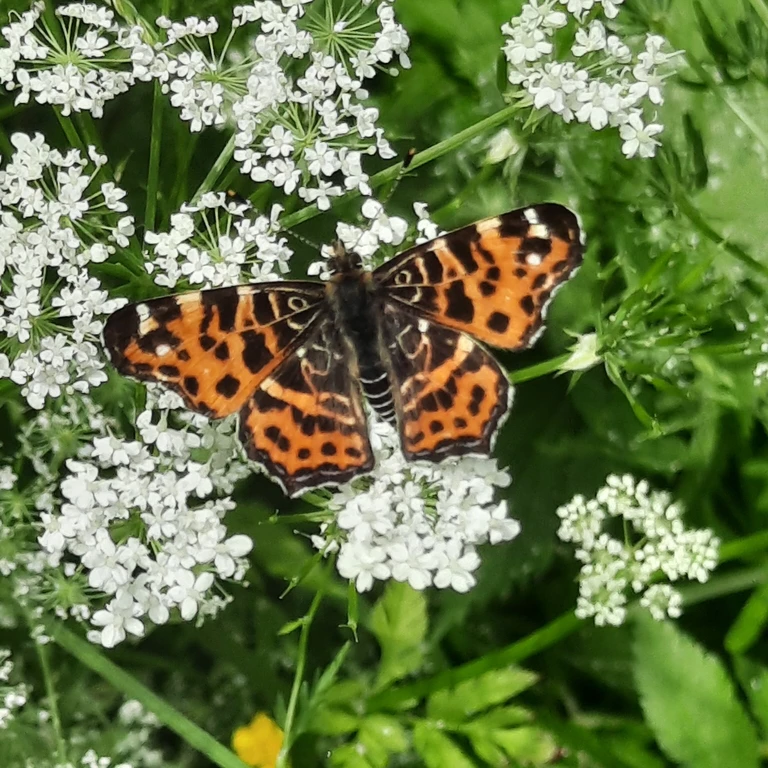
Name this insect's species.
Araschnia levana
